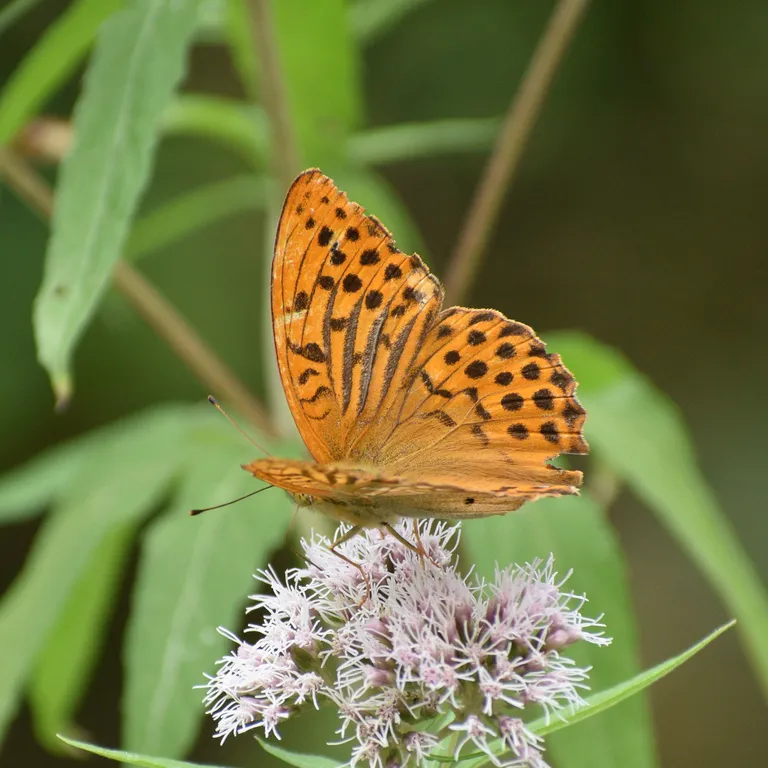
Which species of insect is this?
Argynnis paphia
